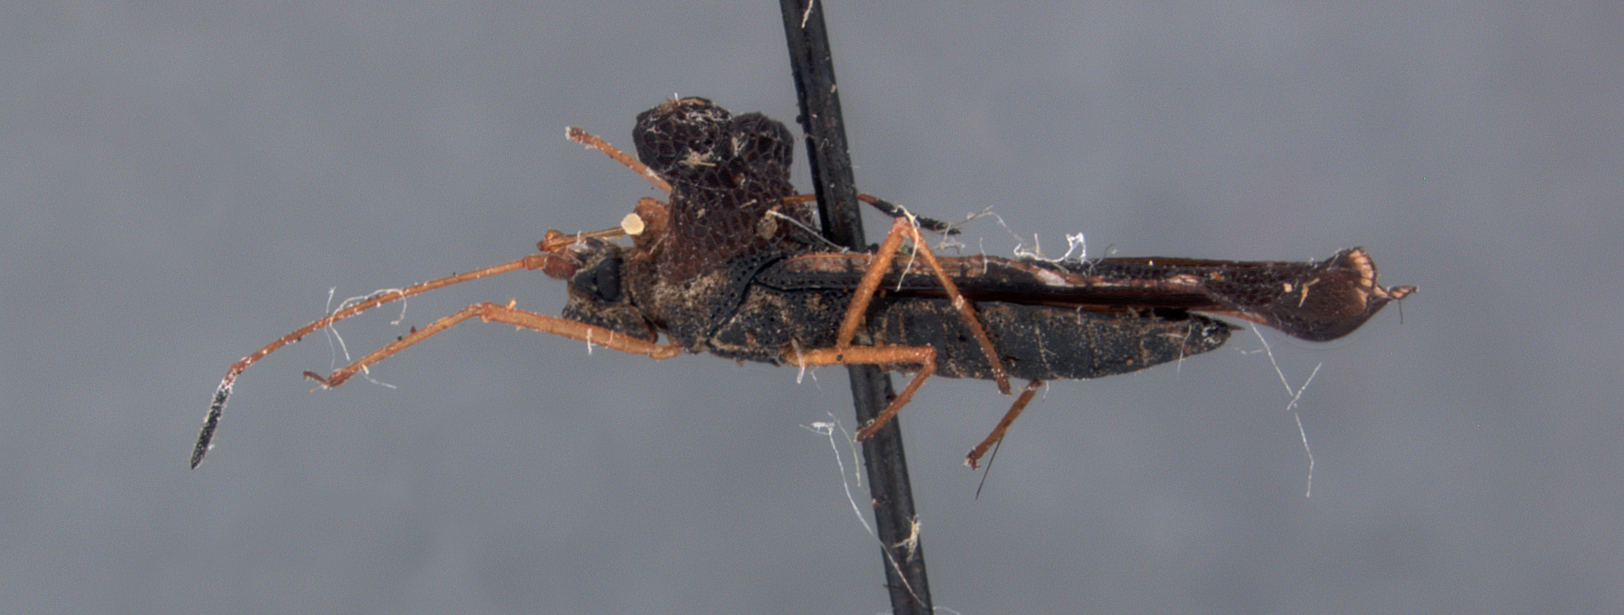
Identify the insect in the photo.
Elasmognathus inusitatus
